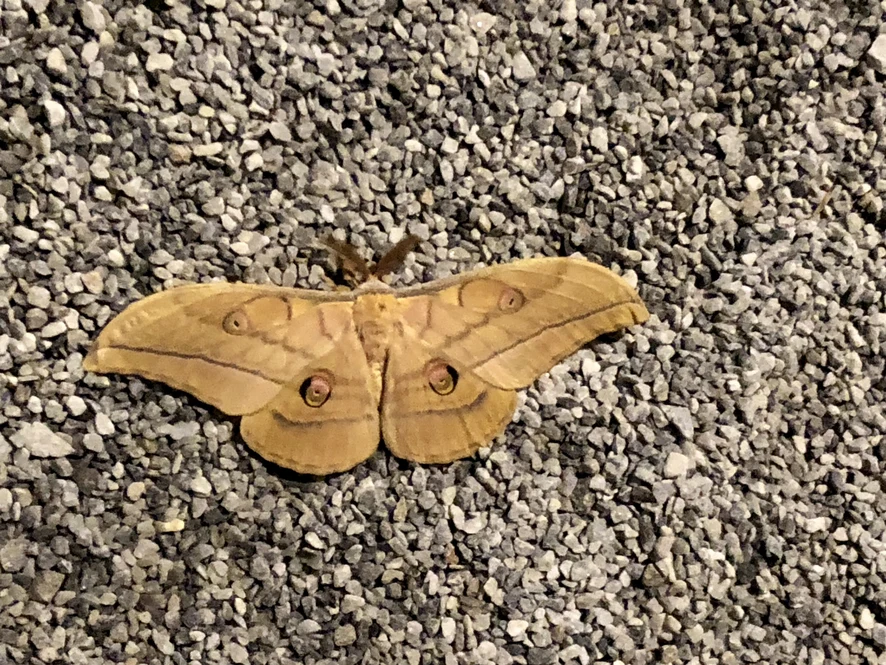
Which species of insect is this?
Antheraea yamamai
